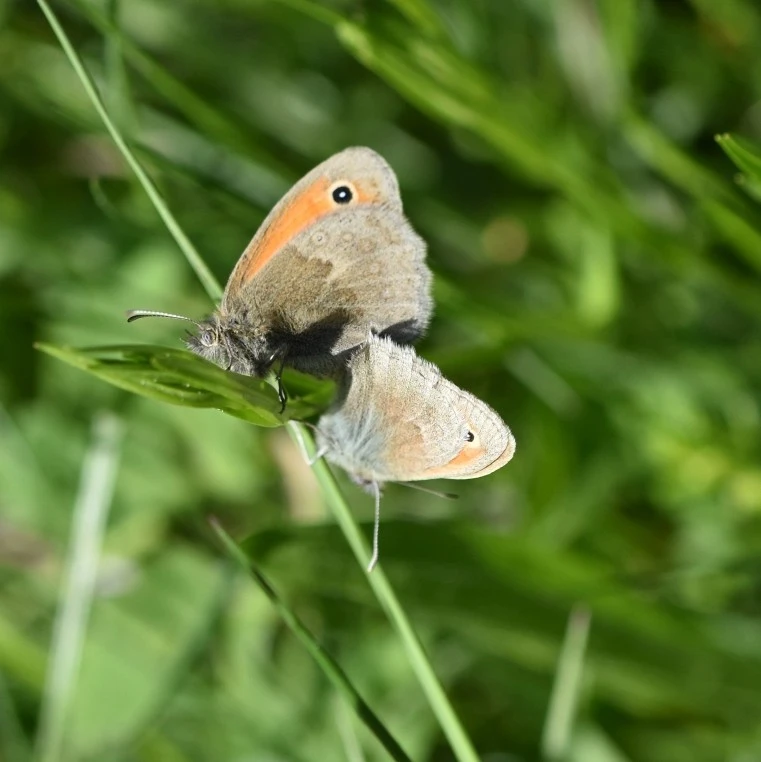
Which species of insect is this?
Coenonympha pamphilus
